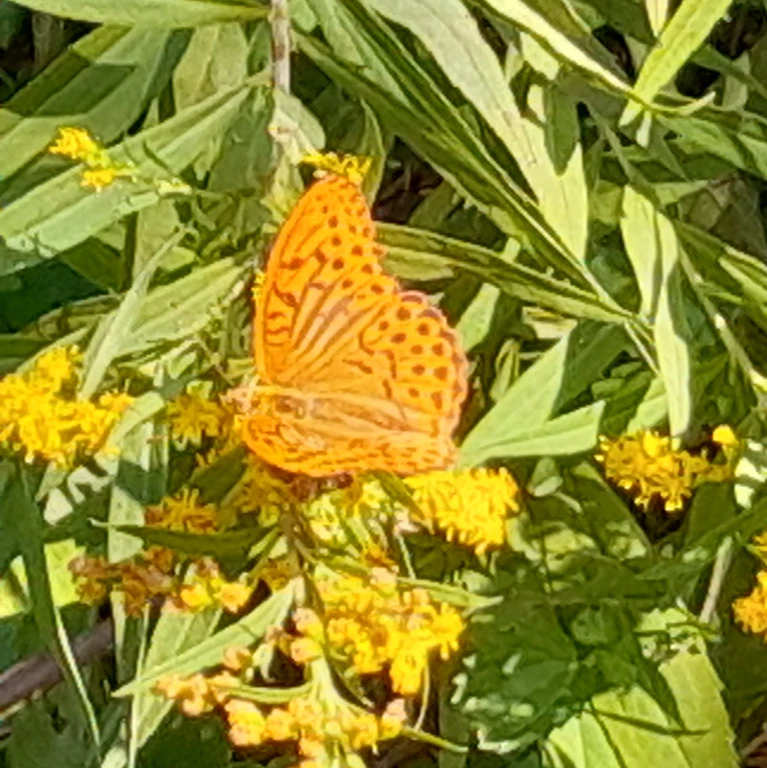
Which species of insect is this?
Argynnis paphia
